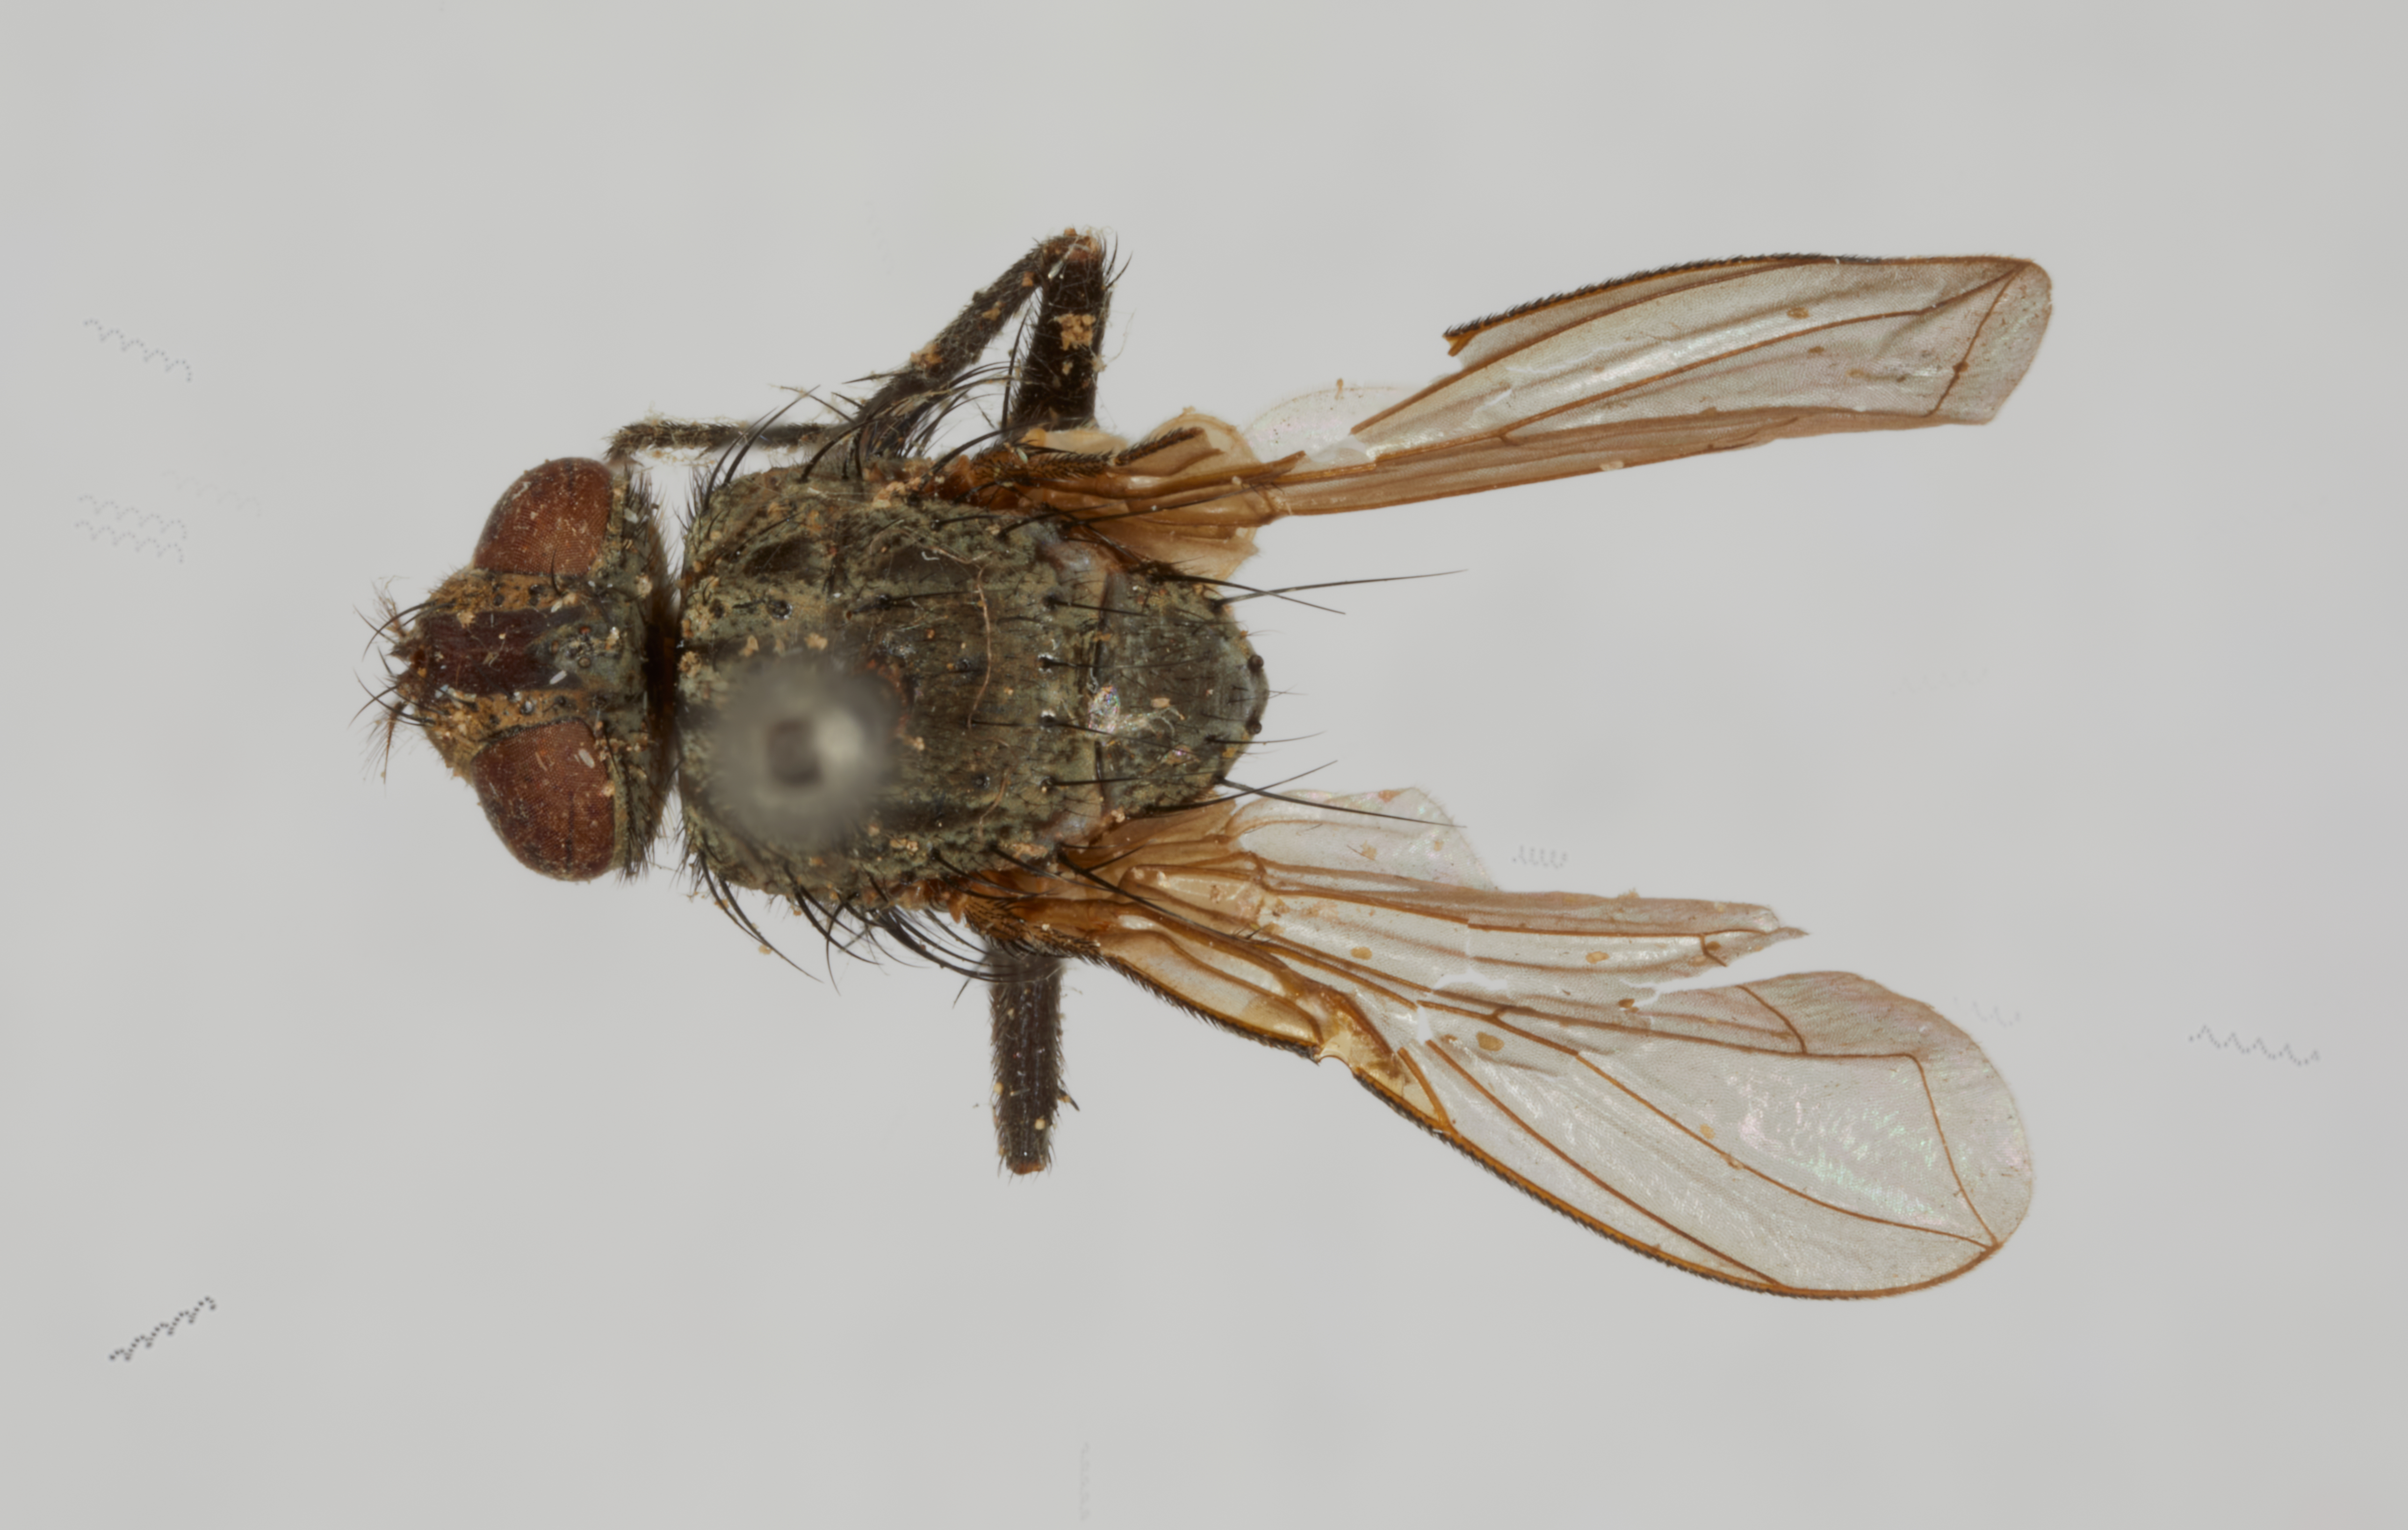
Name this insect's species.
Tainanina pilisquama (also Tainanina grisella)
